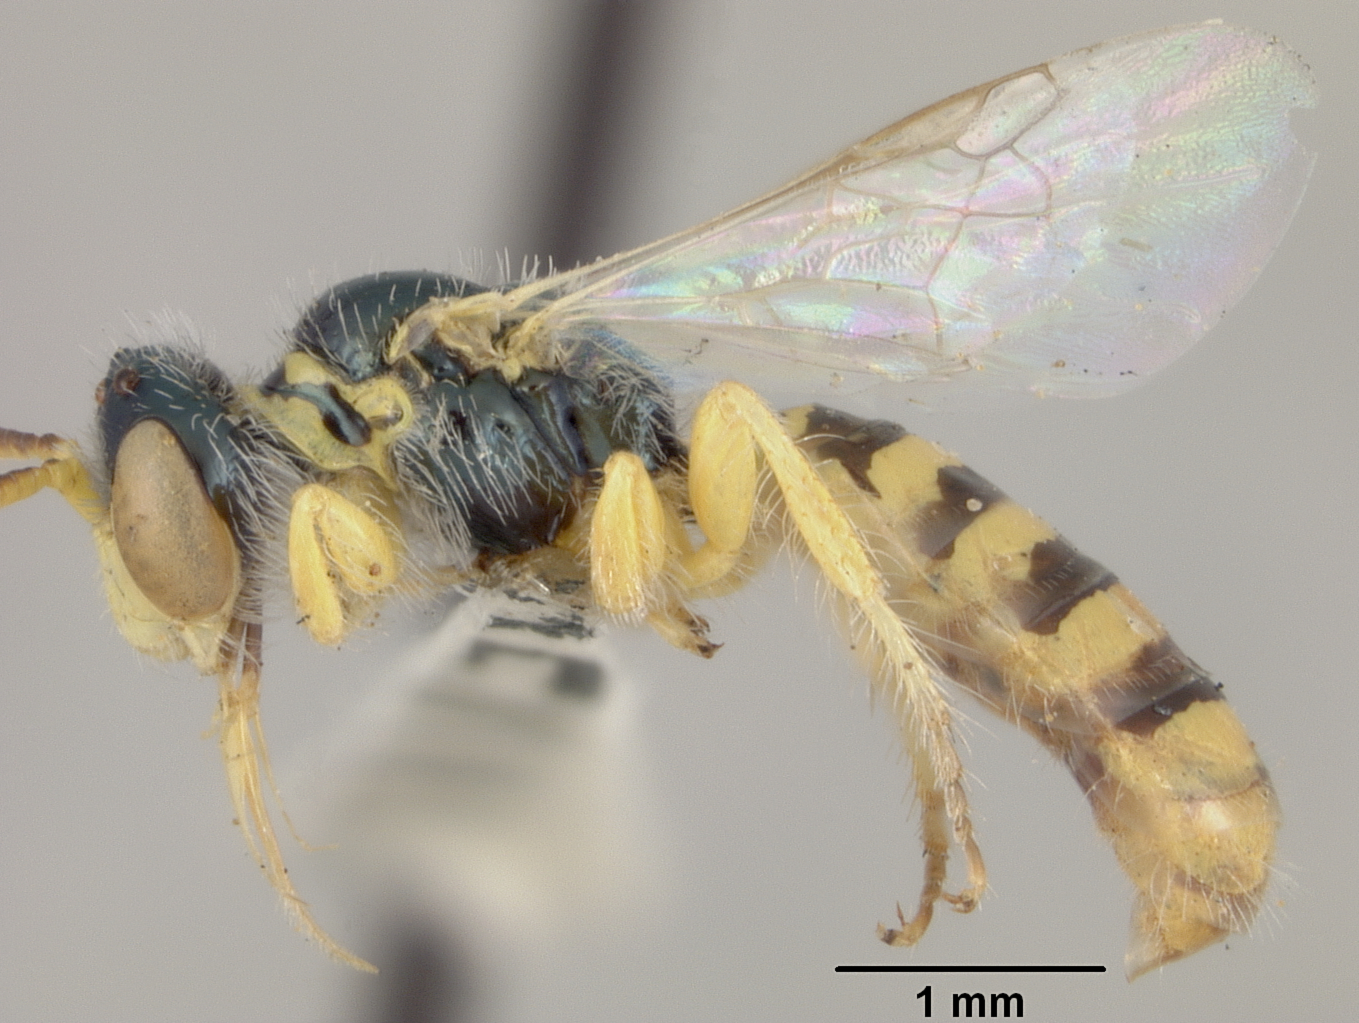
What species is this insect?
Perdita proxima
